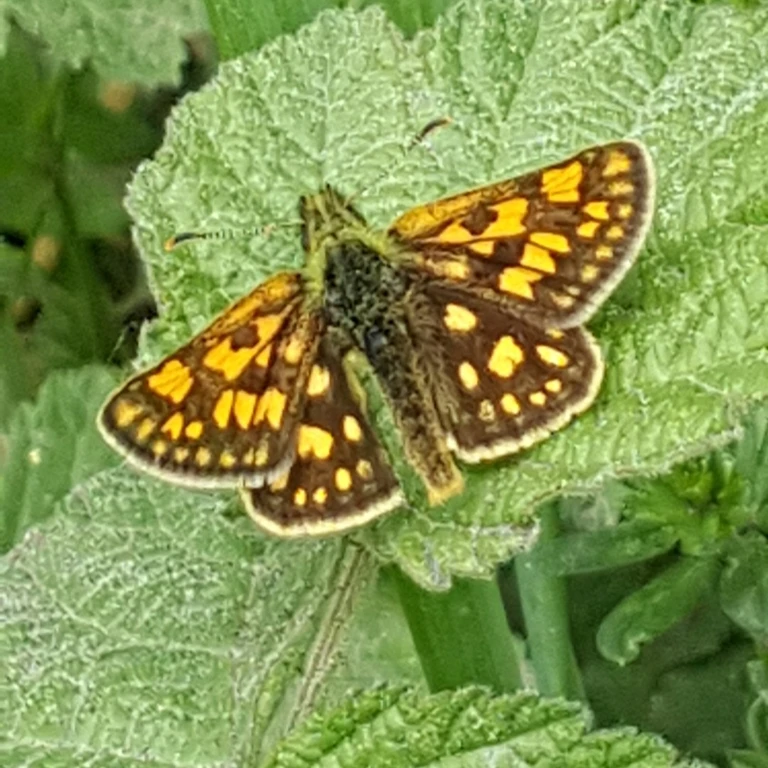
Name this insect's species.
Carterocephalus palaemon
